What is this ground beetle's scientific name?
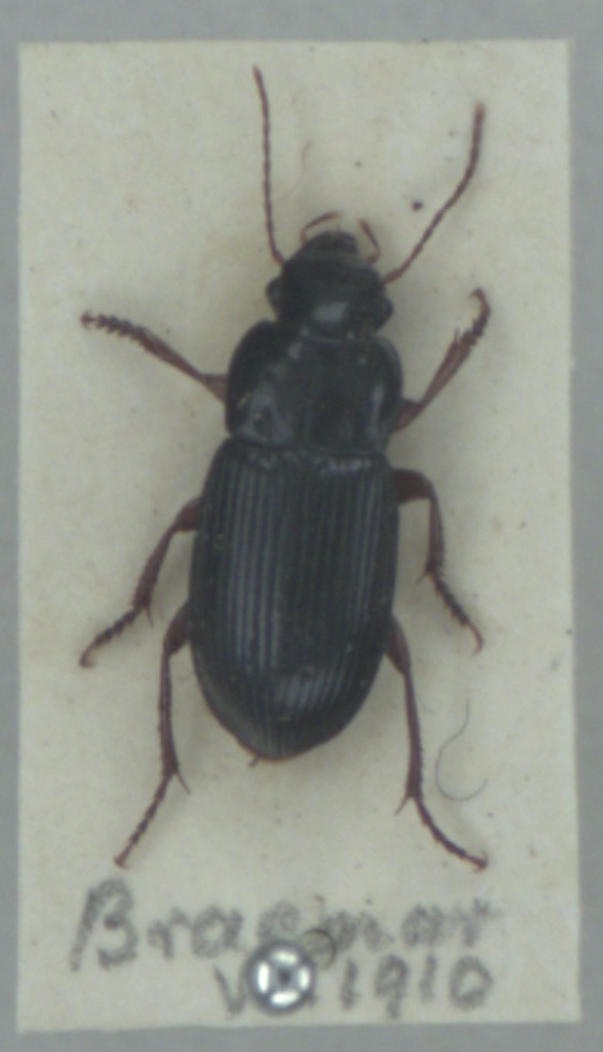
Harpalus laevipes
